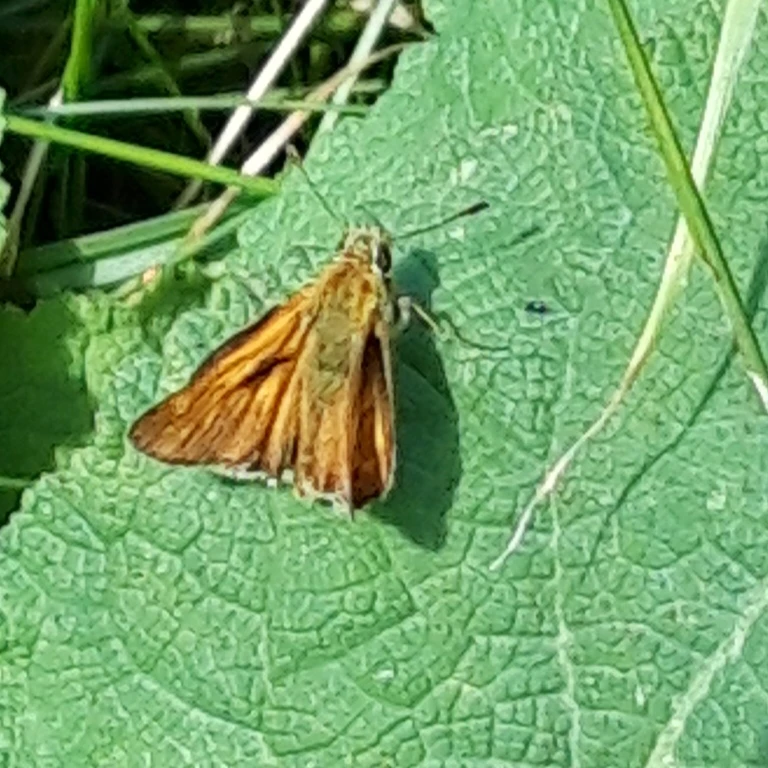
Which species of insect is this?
Ochlodes sylvanus (also Ochlodes venata)
